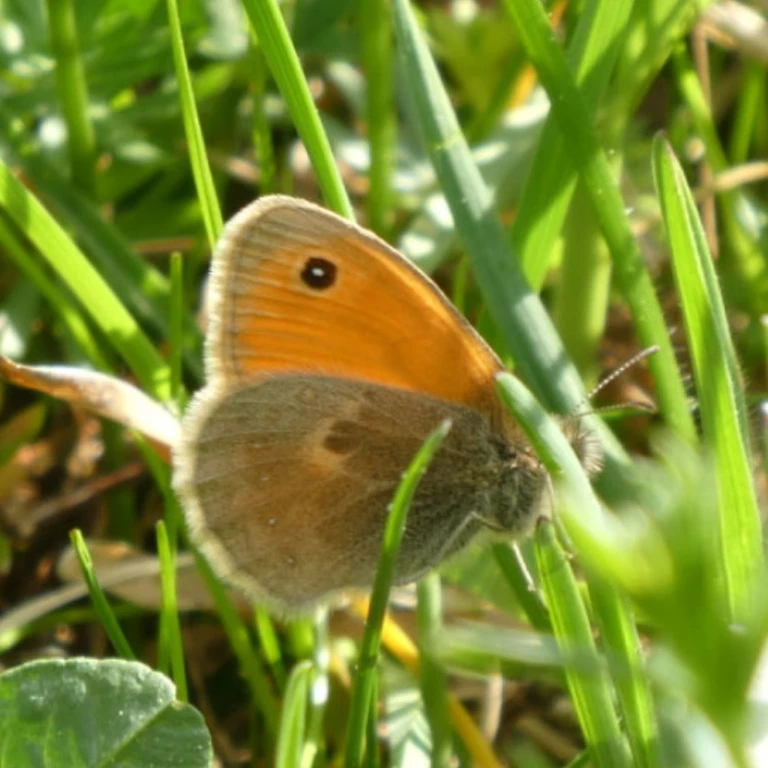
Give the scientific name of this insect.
Coenonympha pamphilus
